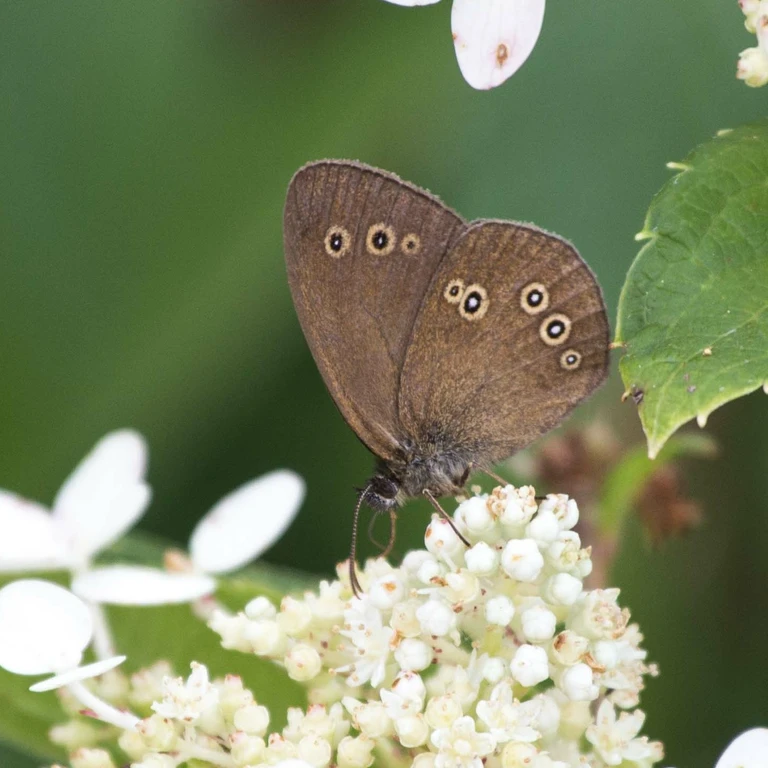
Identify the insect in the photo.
Aphantopus hyperantus
